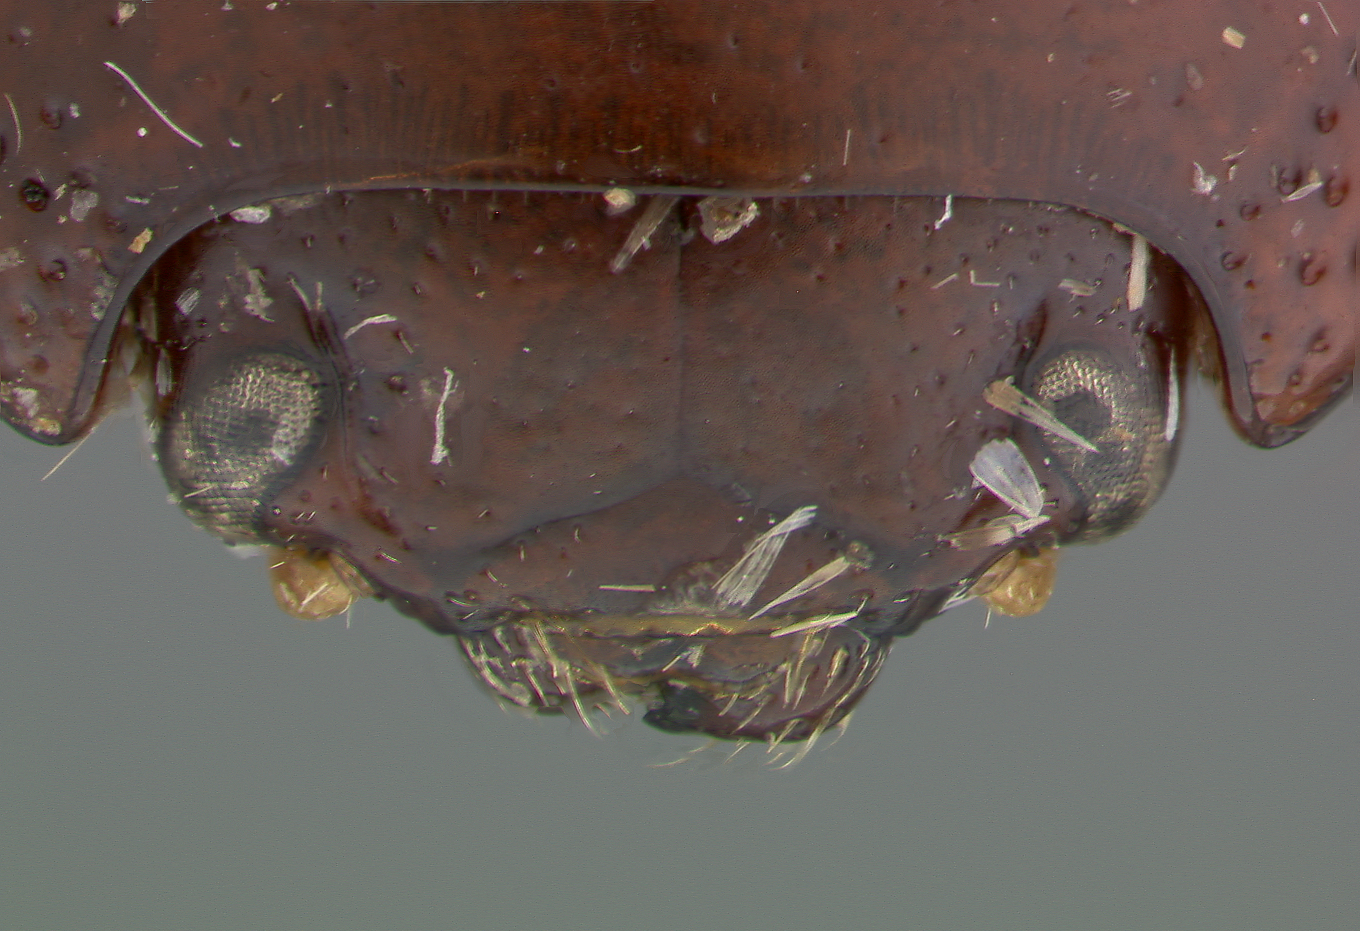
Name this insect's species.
Leucocera hoffmani
